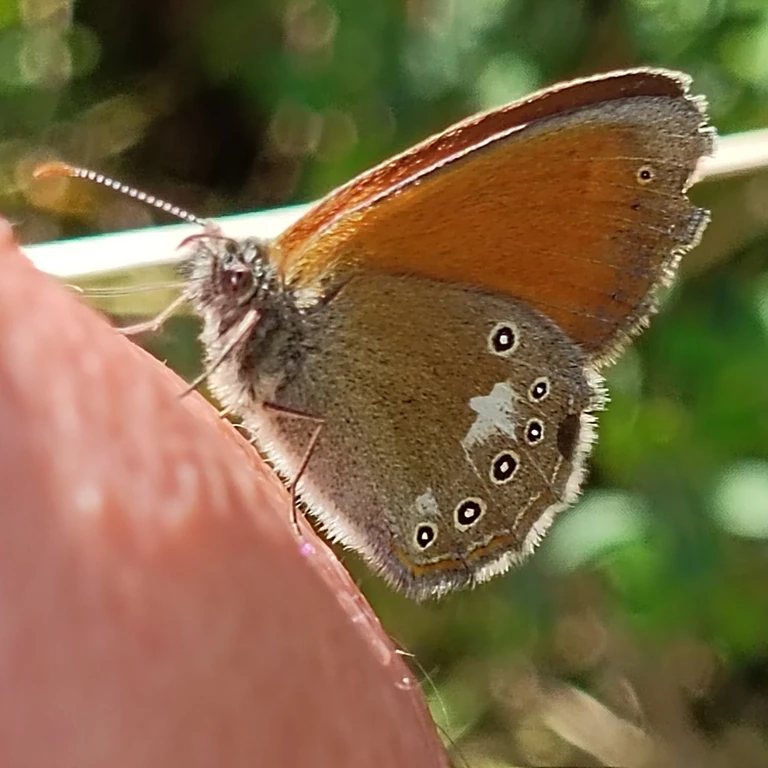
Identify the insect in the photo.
Coenonympha glycerion (also Coenonympha iphis)
